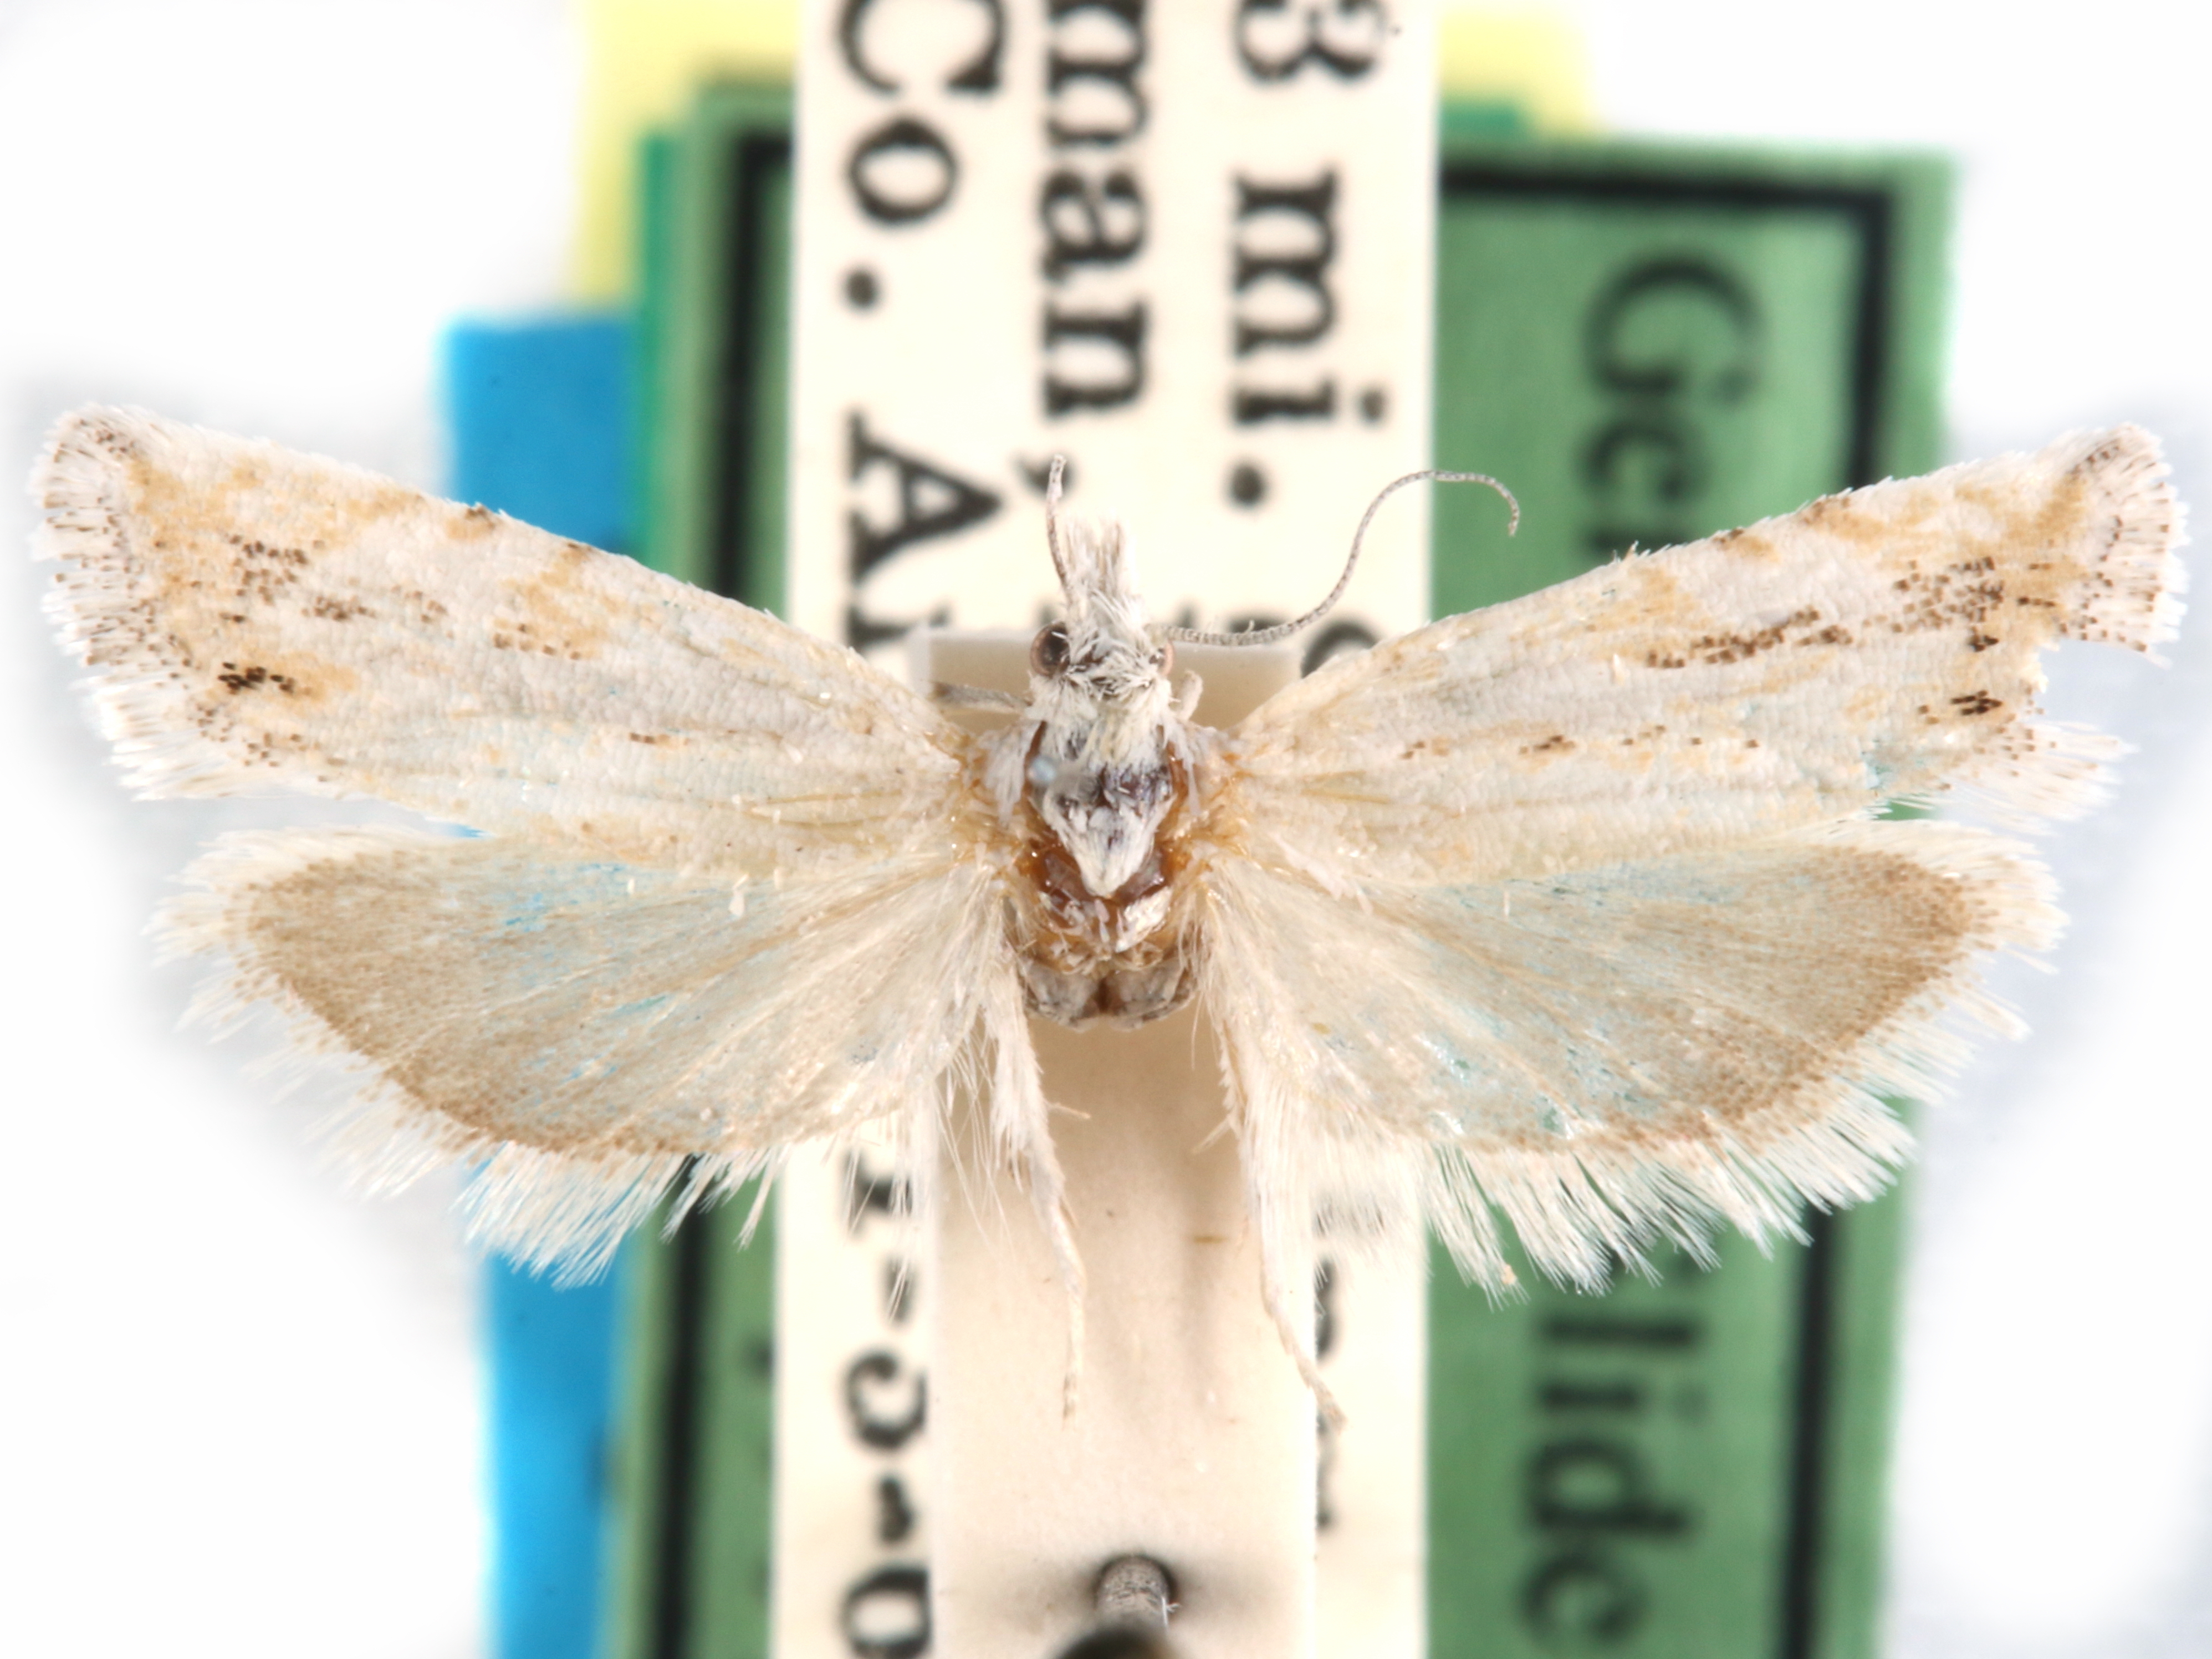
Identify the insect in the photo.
Pelochrista johnstoni
